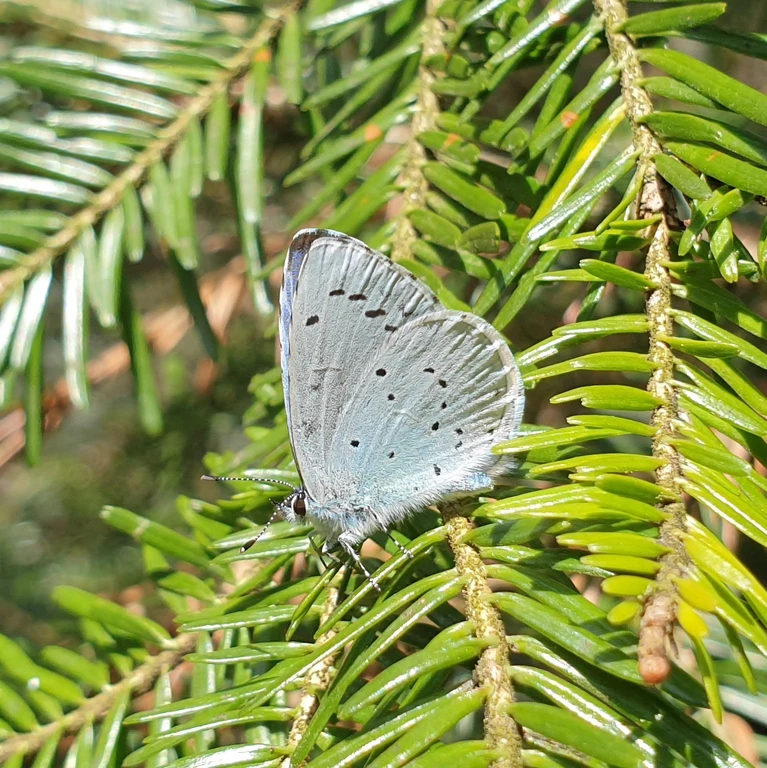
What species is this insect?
Celastrina argiolus
